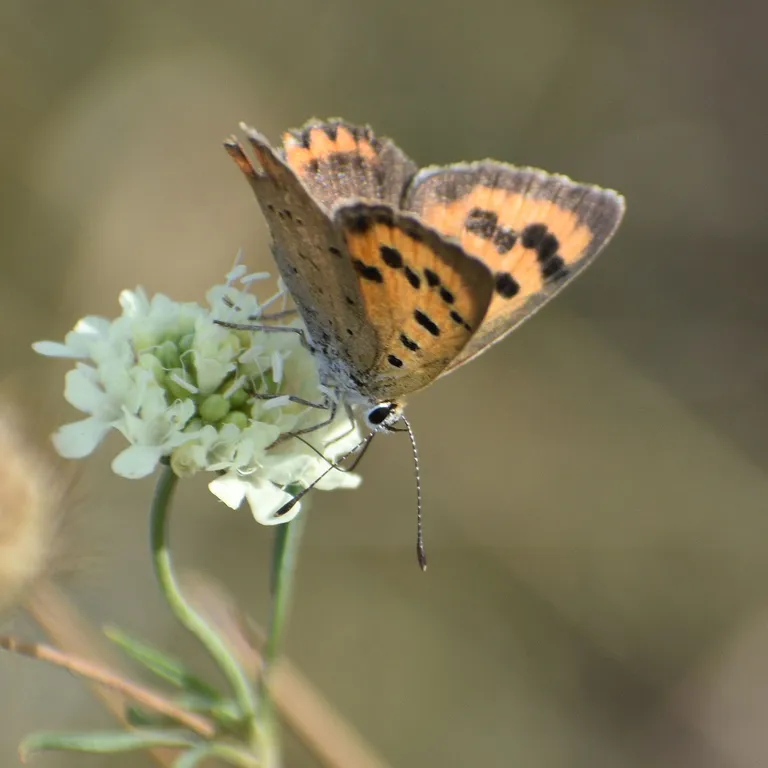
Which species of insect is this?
Lycaena phlaeas
